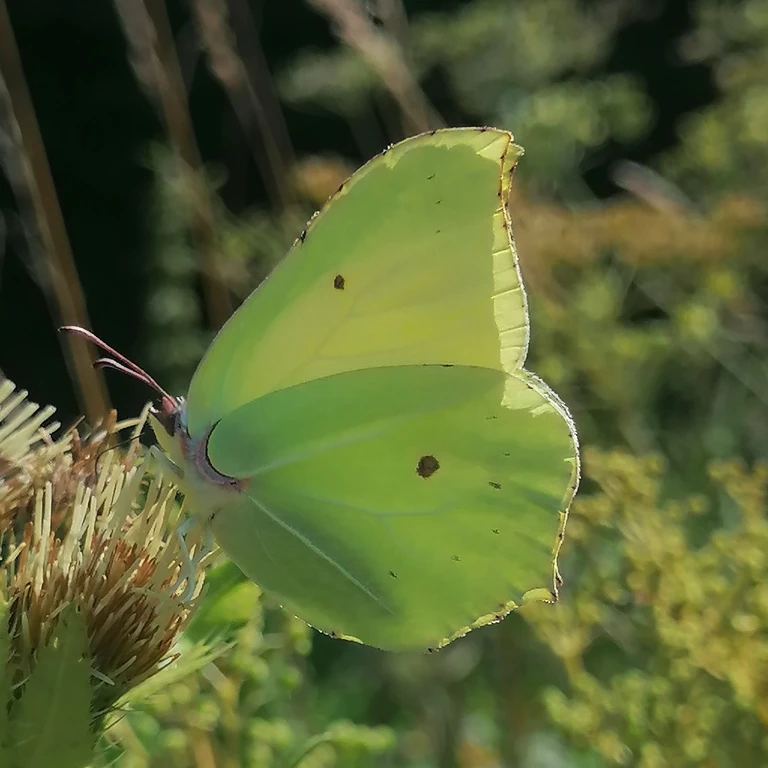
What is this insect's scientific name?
Gonepteryx rhamni
